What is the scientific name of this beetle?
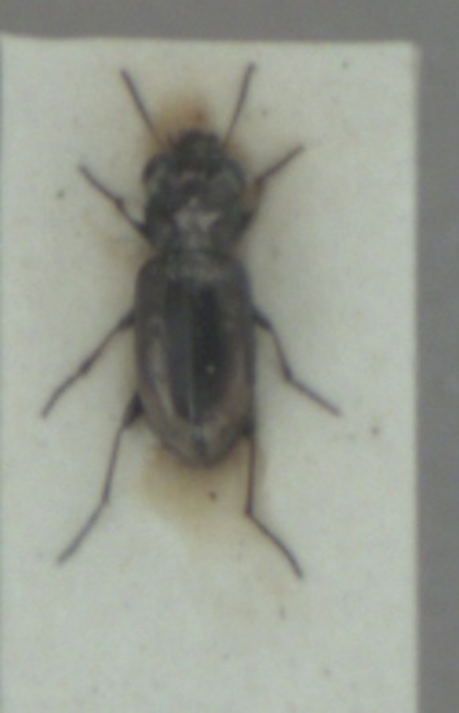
Notiophilus biguttatus
